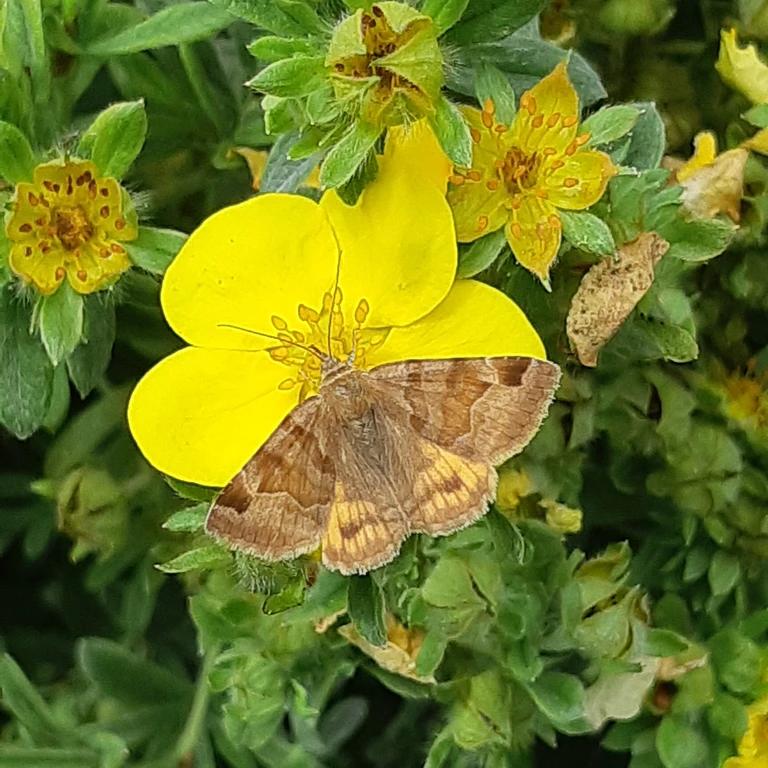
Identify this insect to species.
Euclidia glyphica
